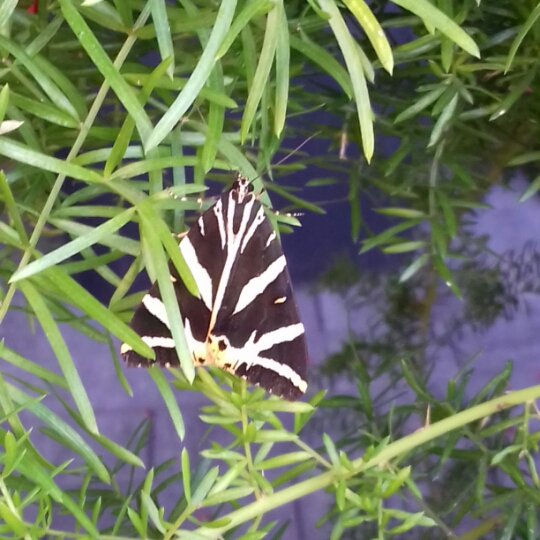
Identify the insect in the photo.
Euplagia quadripunctaria
